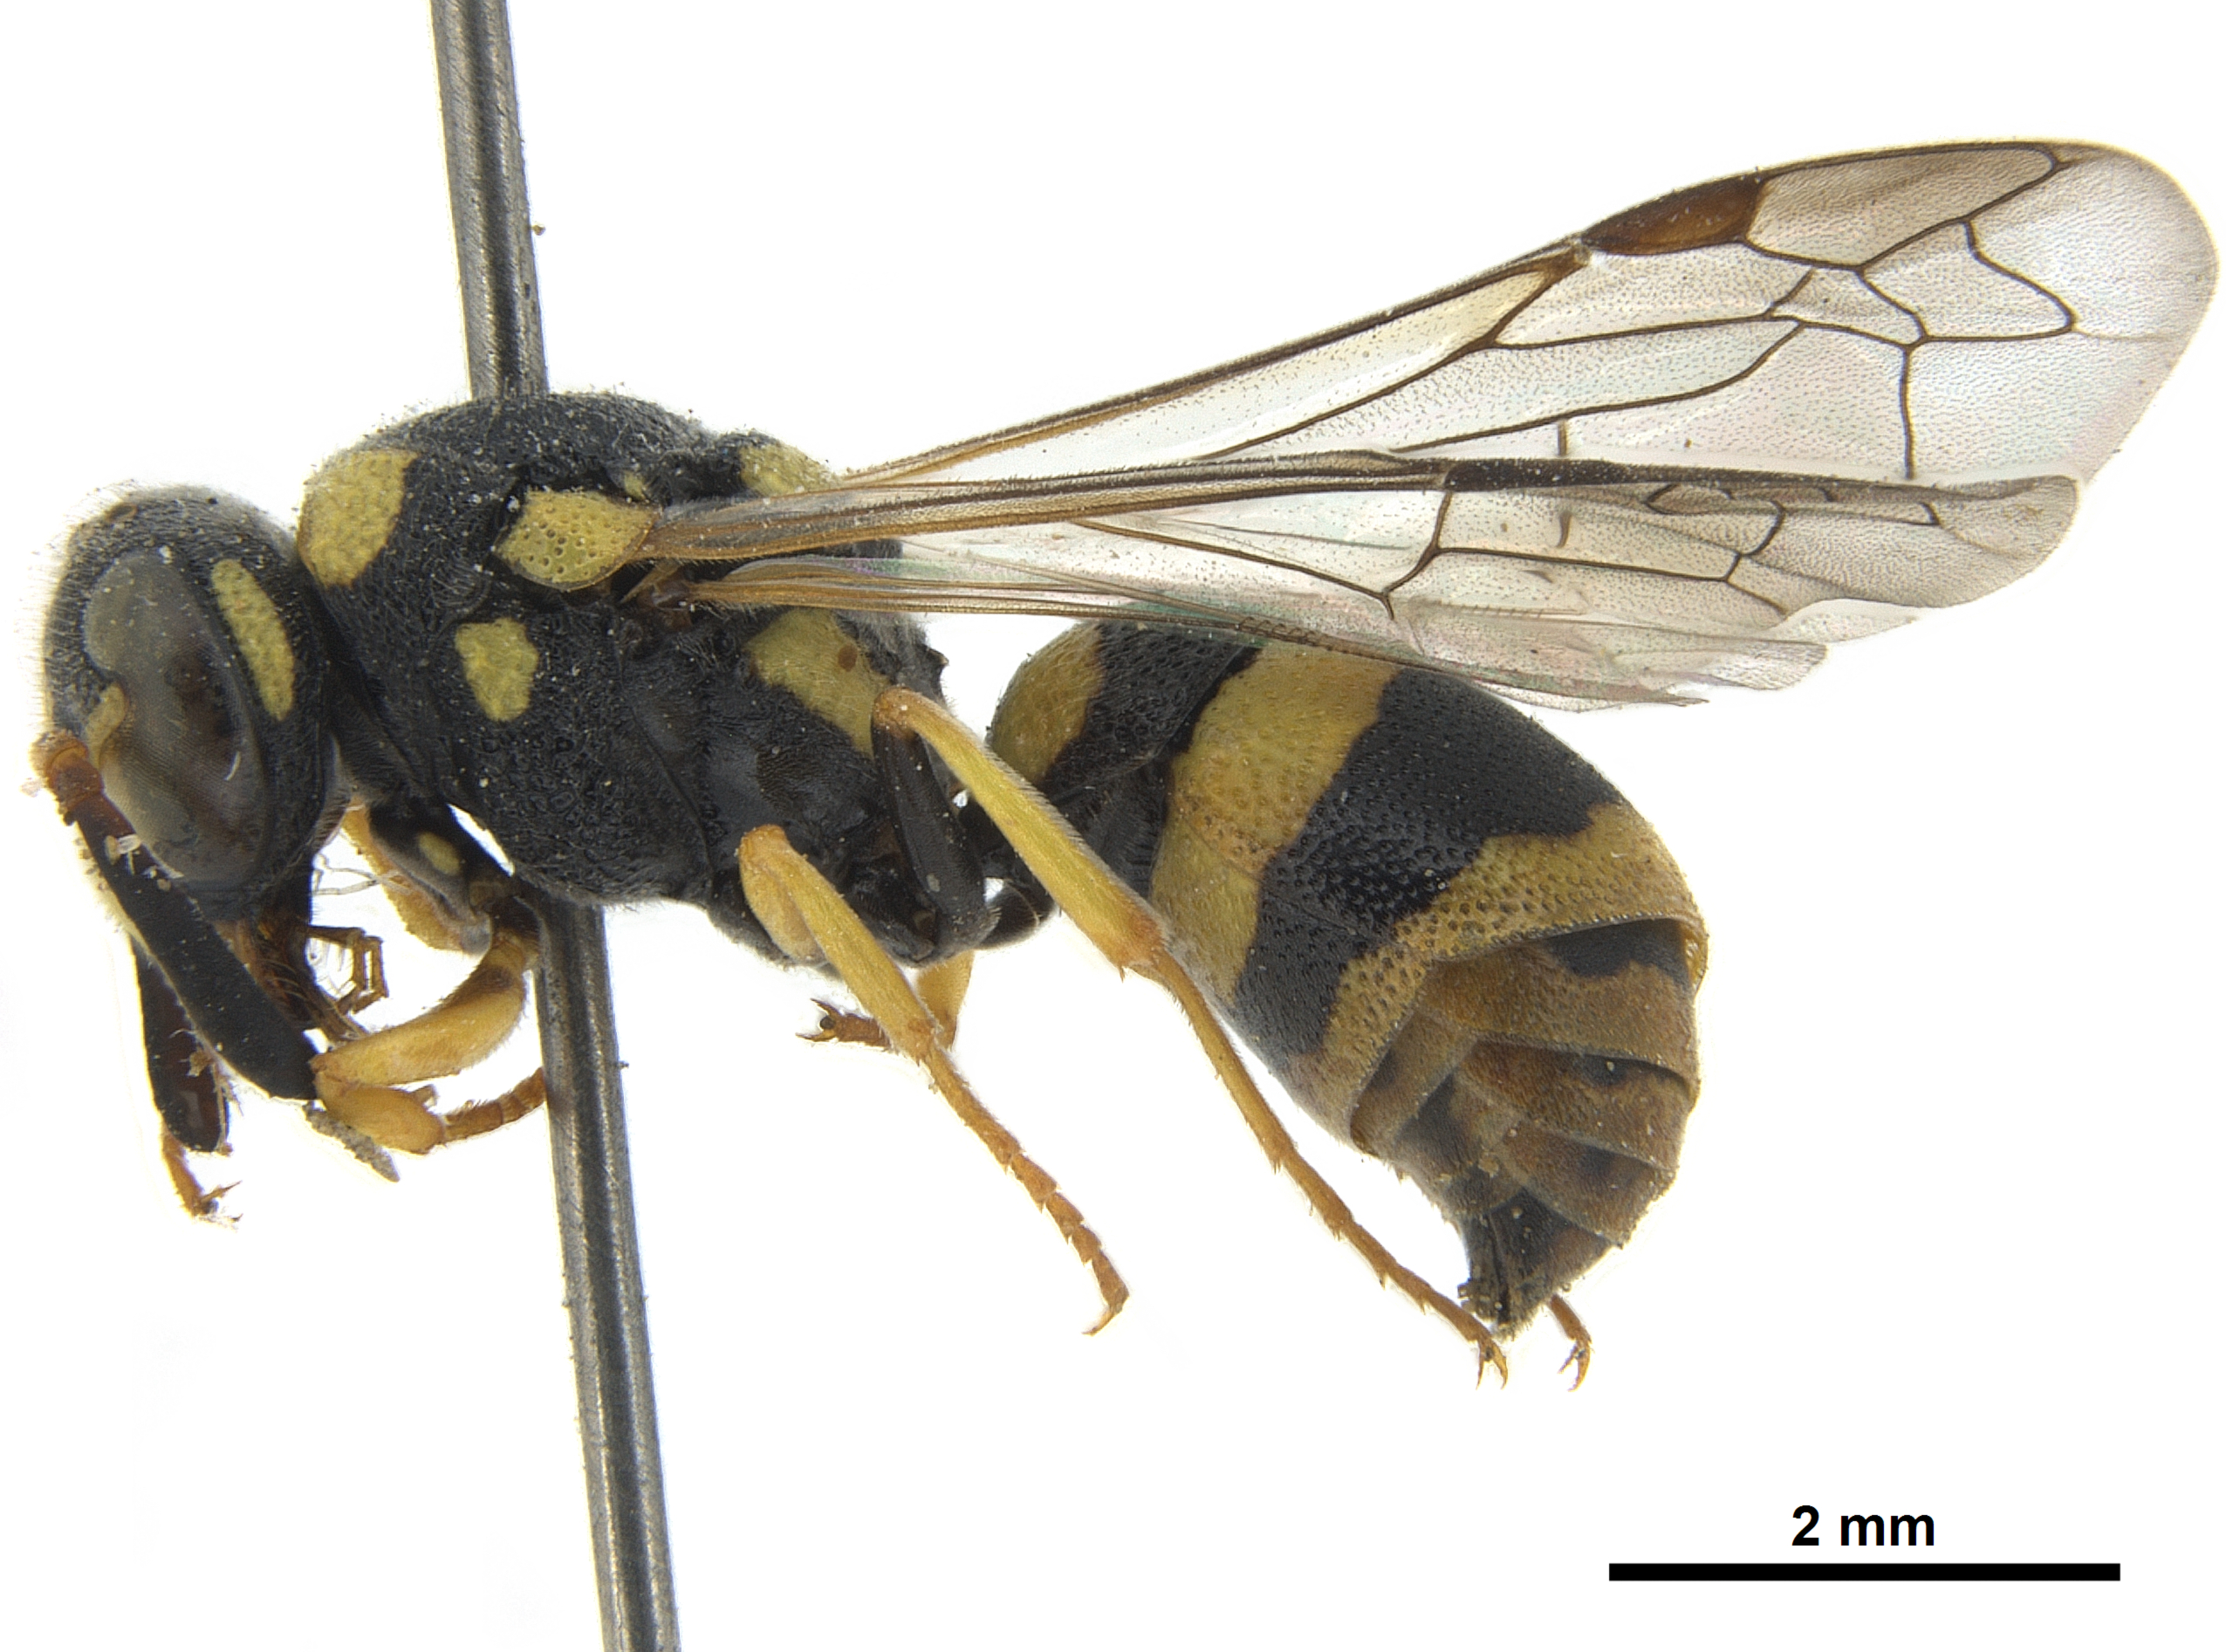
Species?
Jucancistrocerus saharensis
